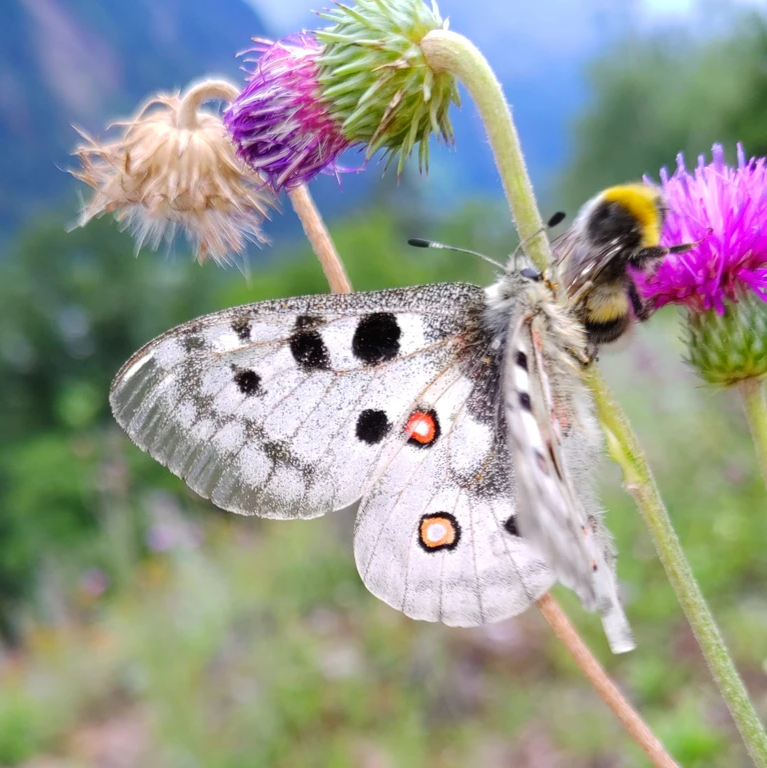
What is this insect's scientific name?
Parnassius apollo
